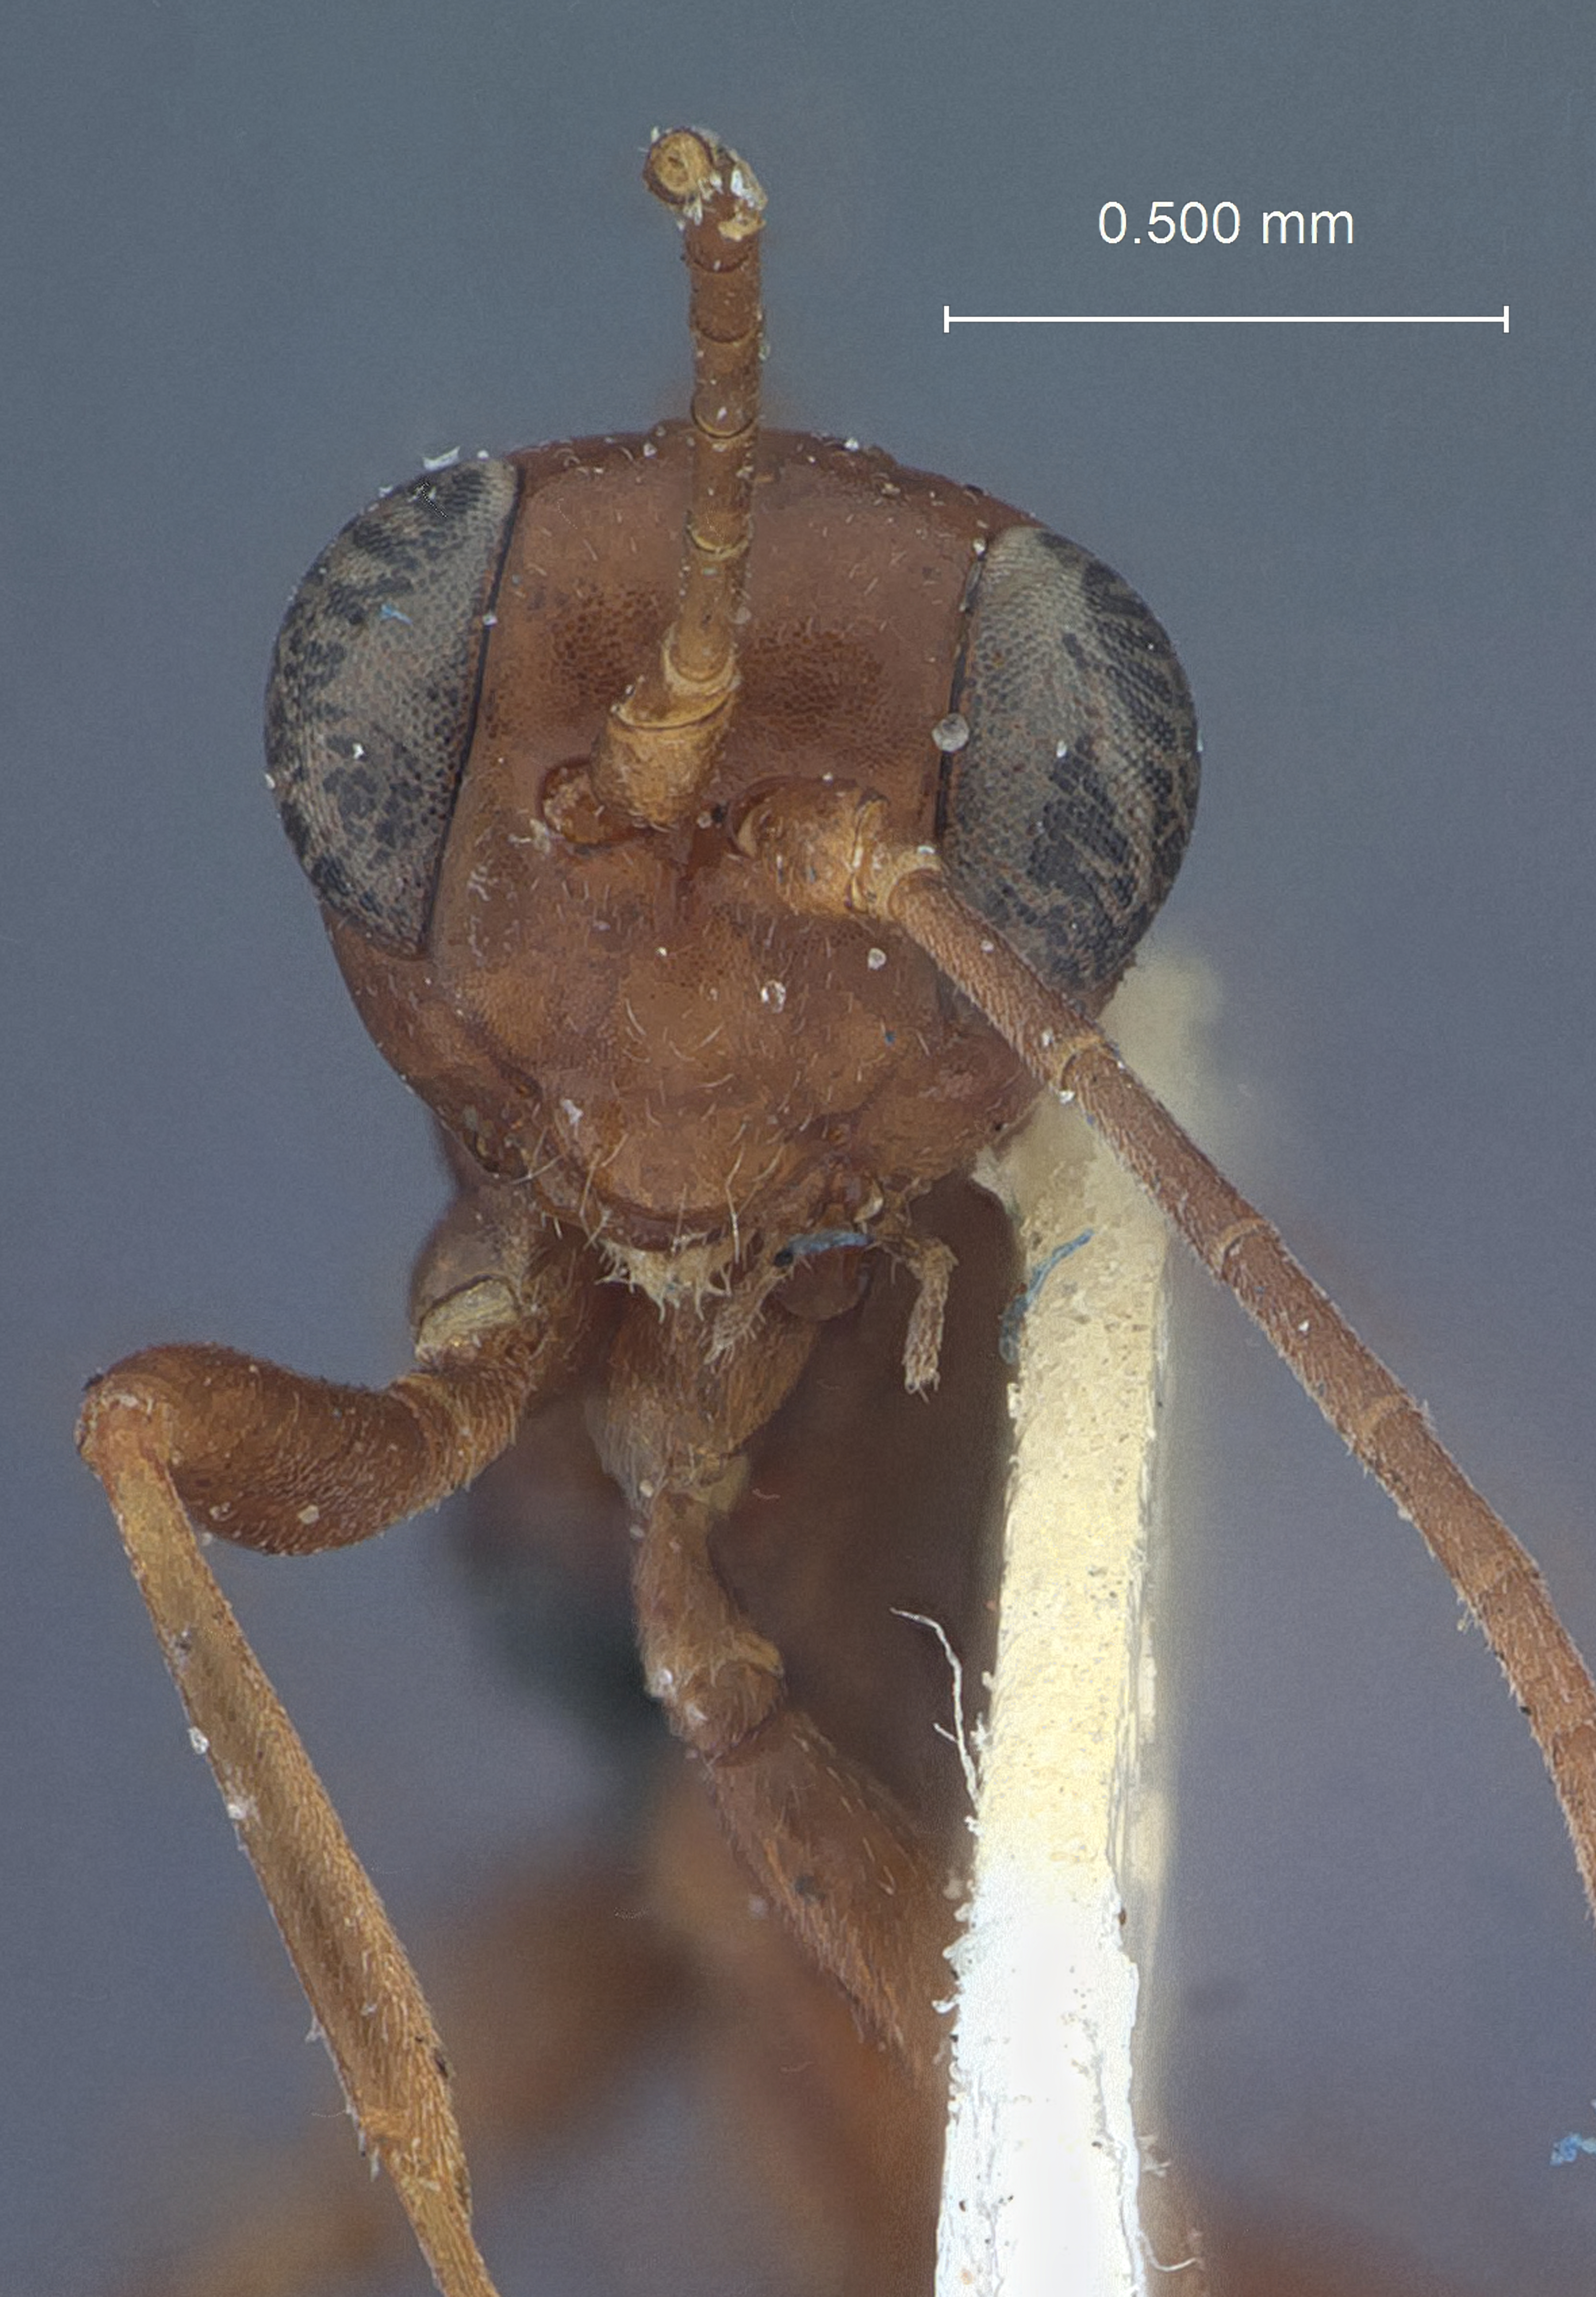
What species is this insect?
Pezomachus nodosus
